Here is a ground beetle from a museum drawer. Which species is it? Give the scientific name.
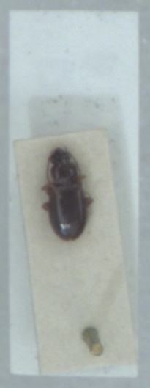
Trechus obtusus
